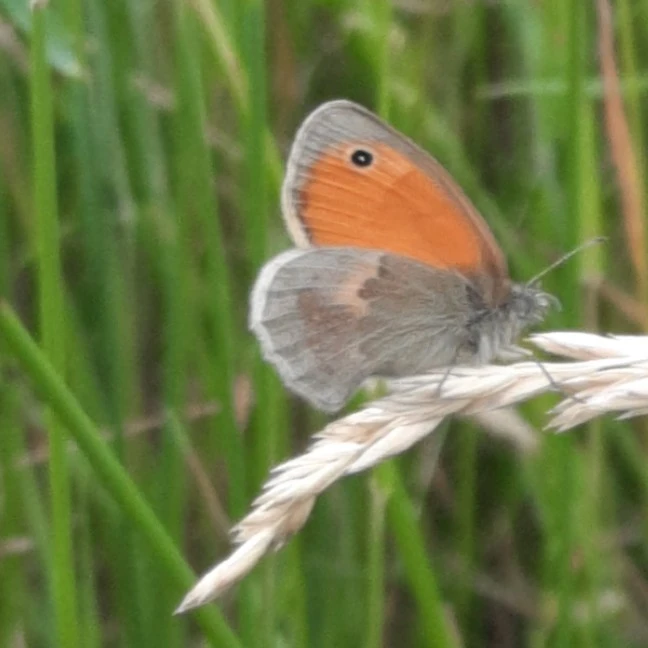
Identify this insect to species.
Coenonympha pamphilus
